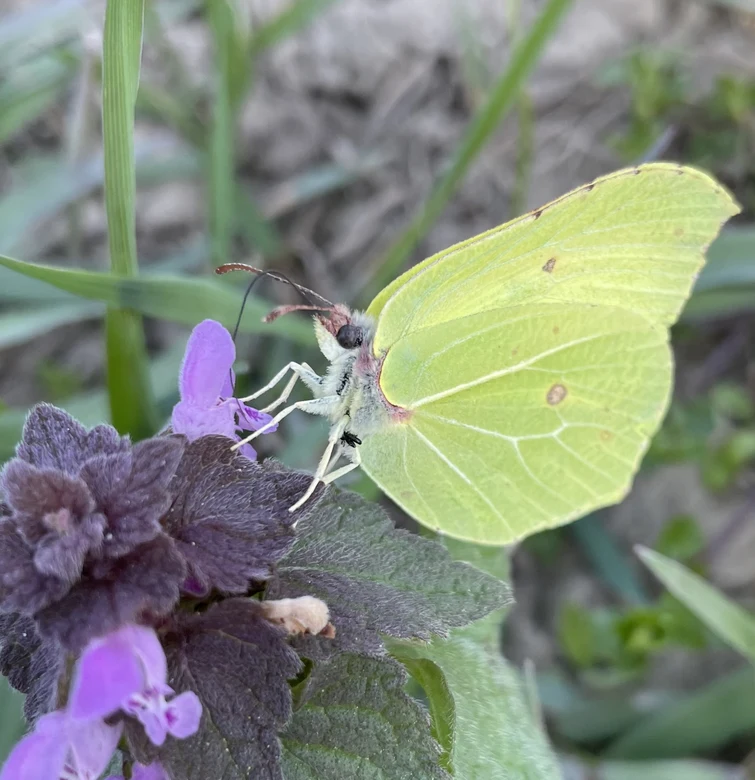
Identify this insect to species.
Gonepteryx rhamni
